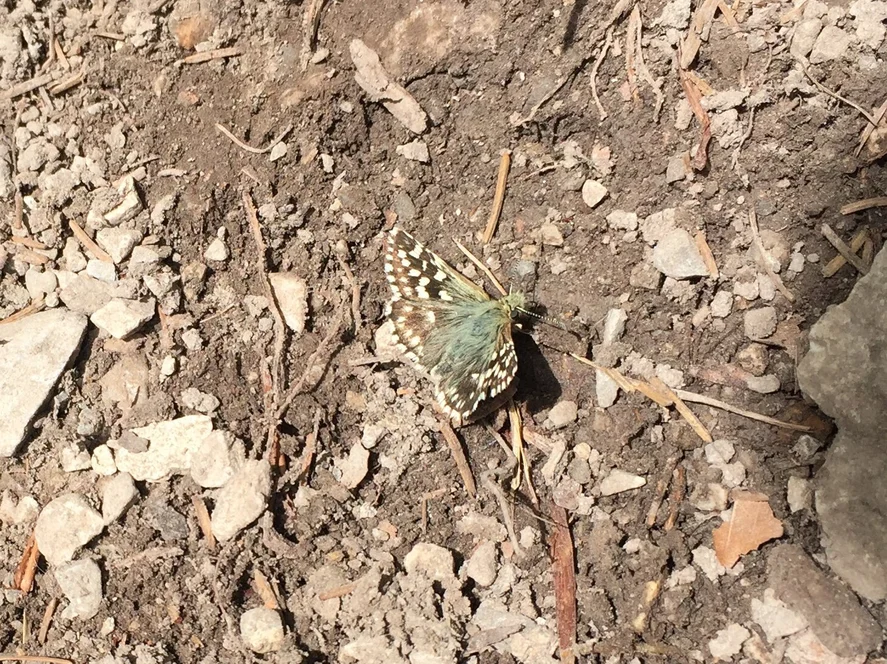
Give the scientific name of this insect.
Pyrgus malvae
